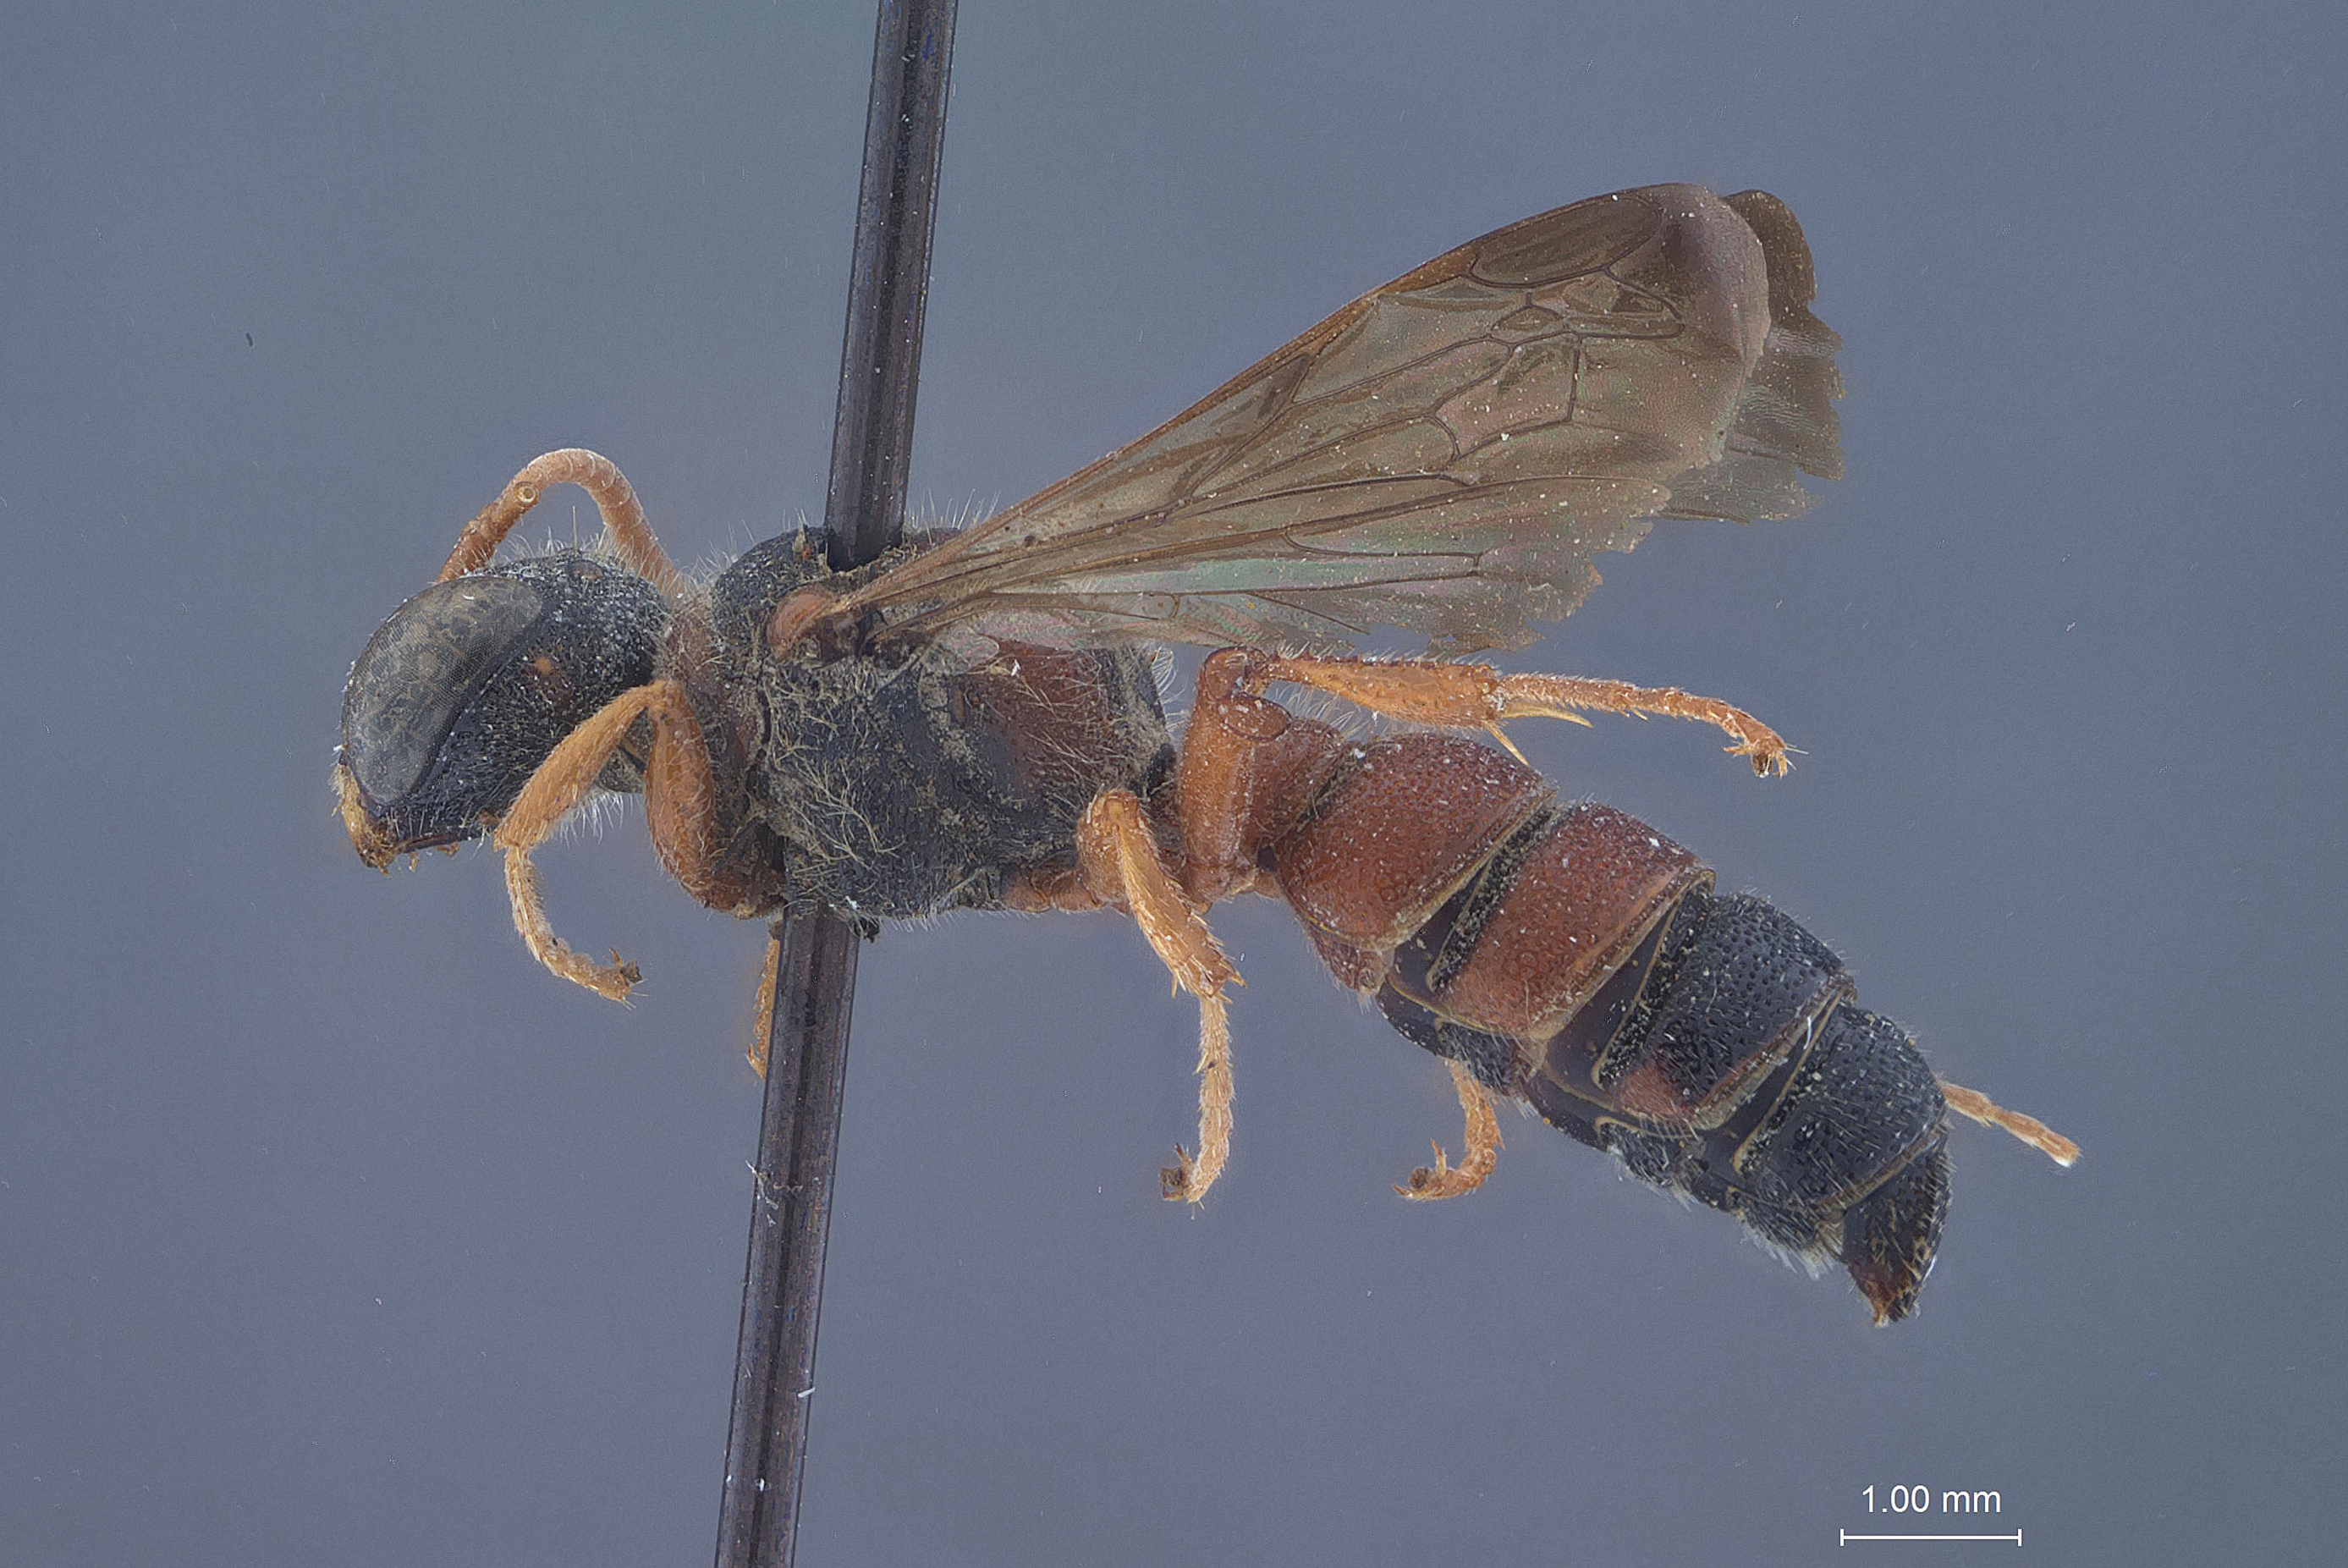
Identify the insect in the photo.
Cerceris rufa
